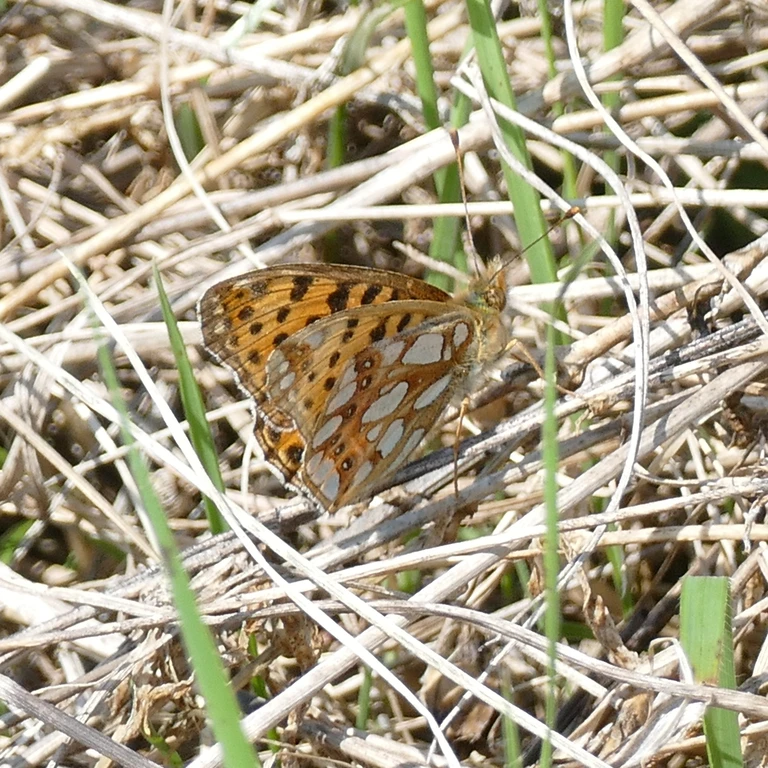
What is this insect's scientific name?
Issoria lathonia
